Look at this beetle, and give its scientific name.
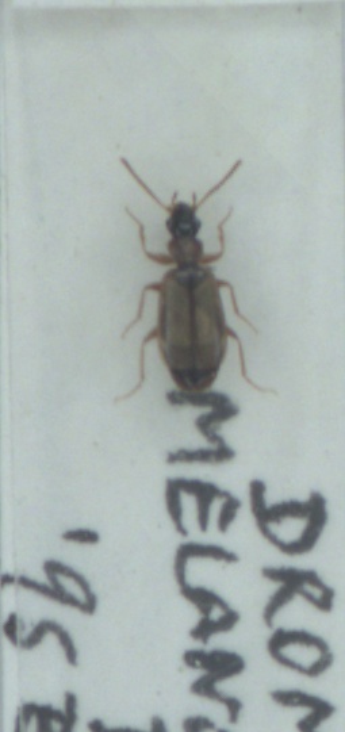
Philorhizus melanocephalus
